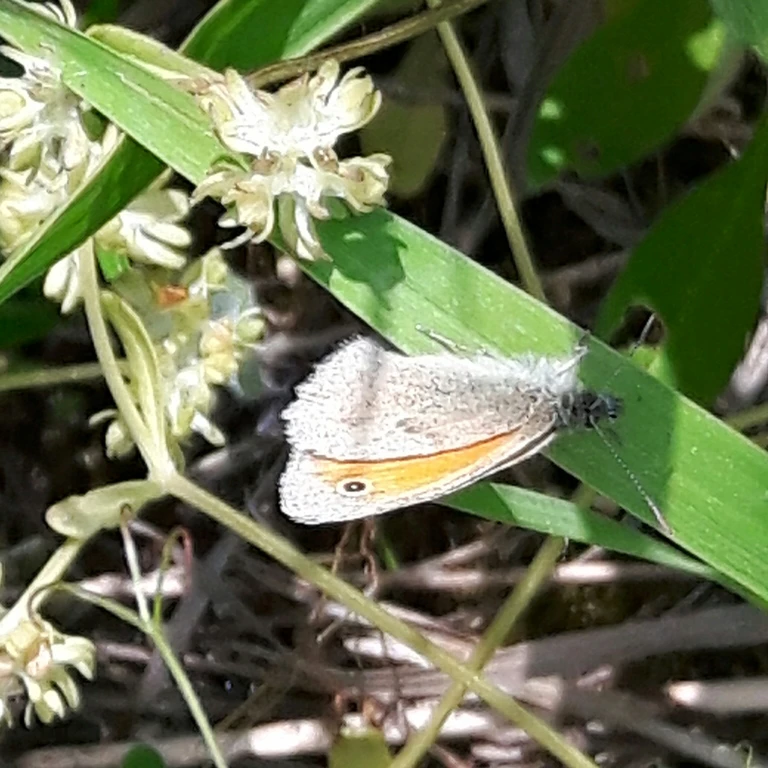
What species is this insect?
Coenonympha pamphilus
